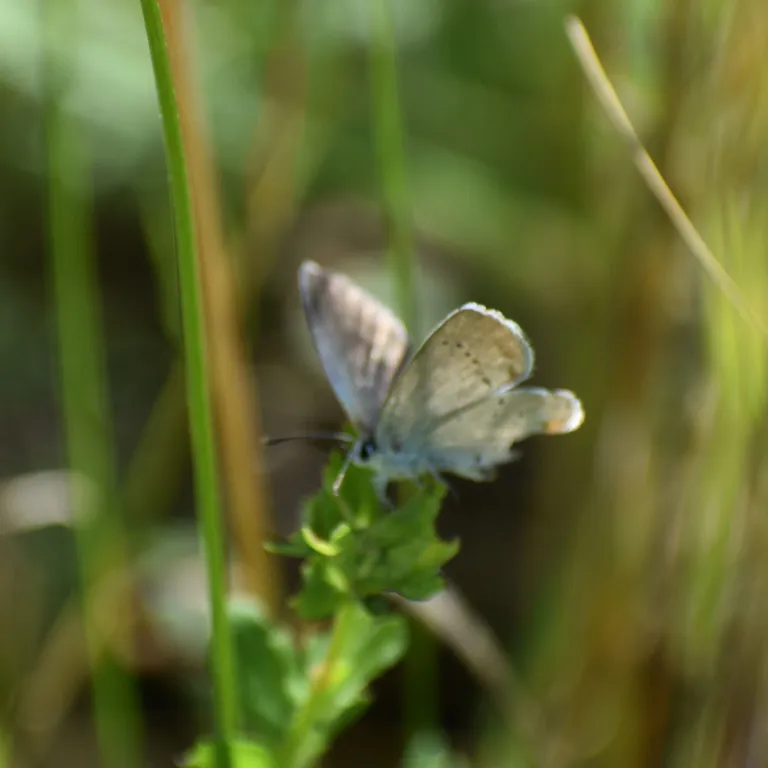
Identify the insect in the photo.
Cupido argiades (also Elkalyce argiades)
